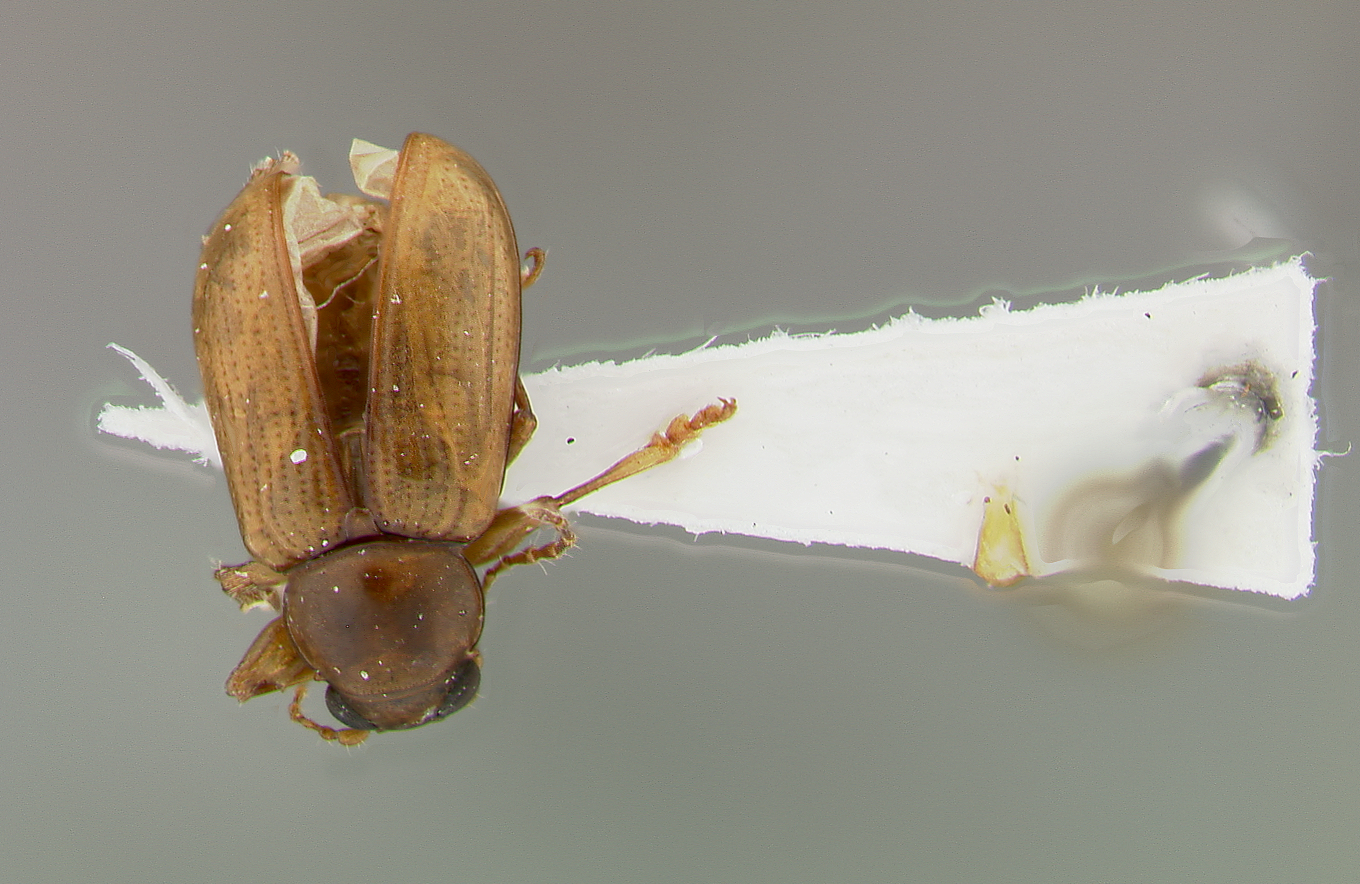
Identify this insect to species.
Metachroma obscuricollis
